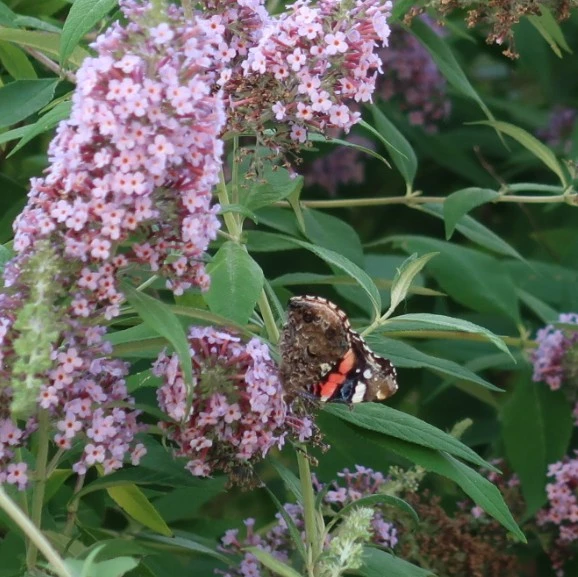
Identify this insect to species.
Vanessa atalanta
